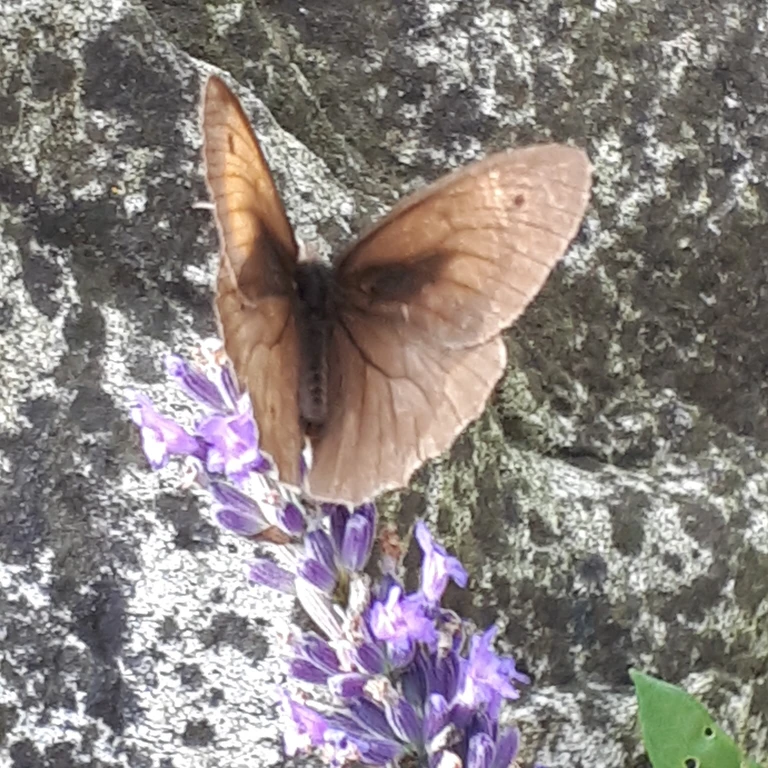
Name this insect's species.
Maniola jurtina
